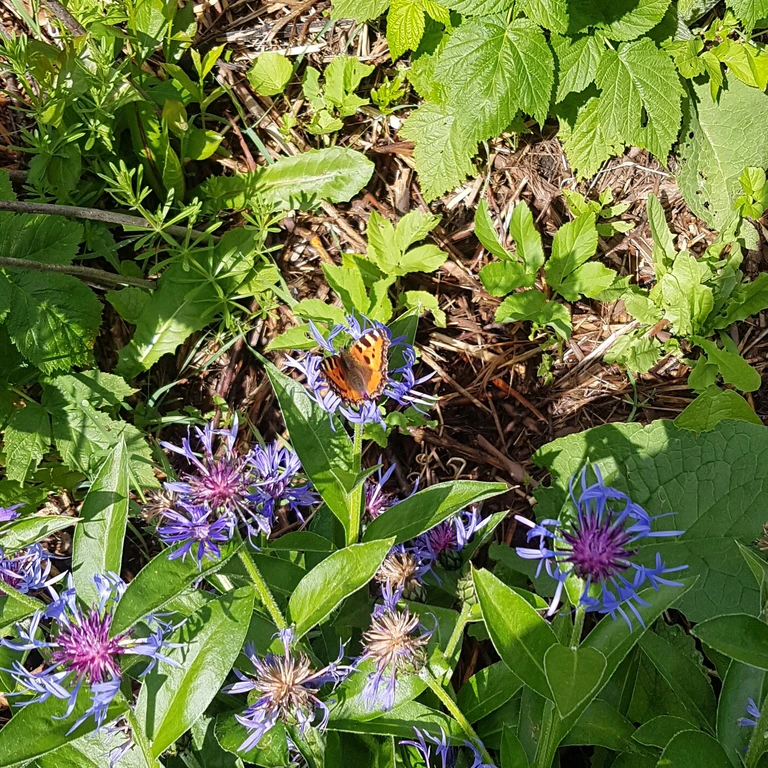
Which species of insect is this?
Aglais urticae
